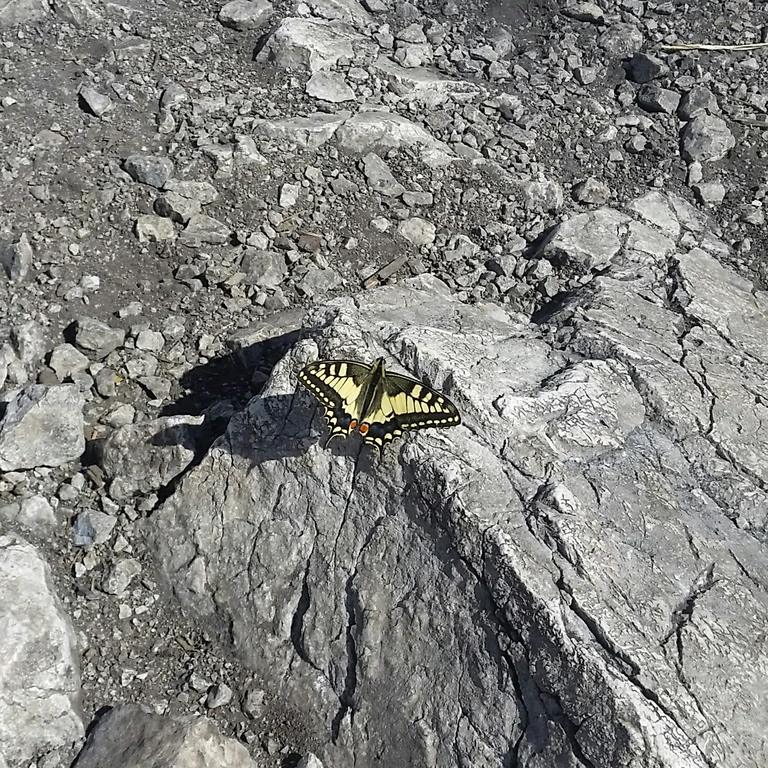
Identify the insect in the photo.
Papilio machaon
